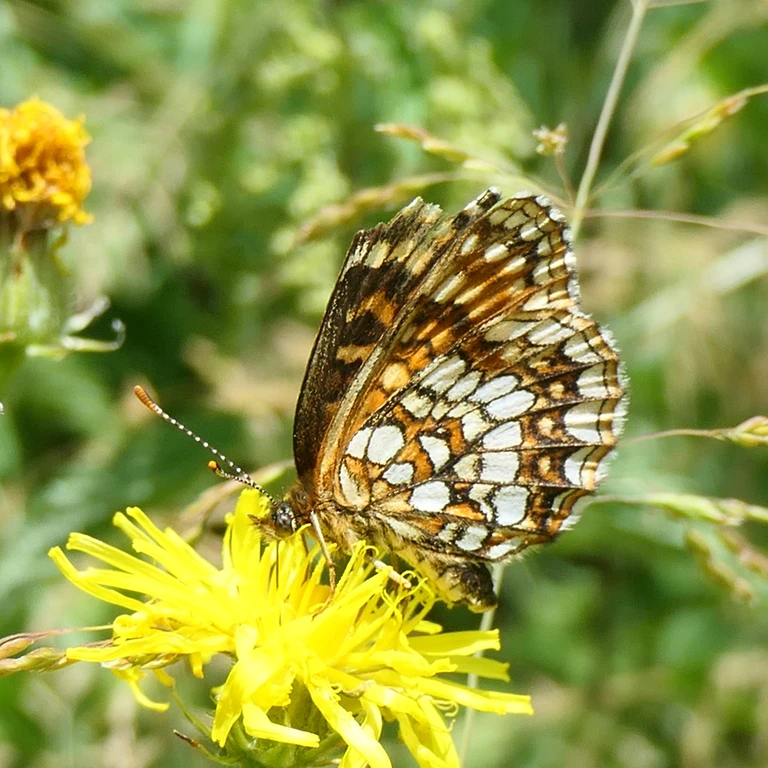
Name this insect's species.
Melitaea diamina
